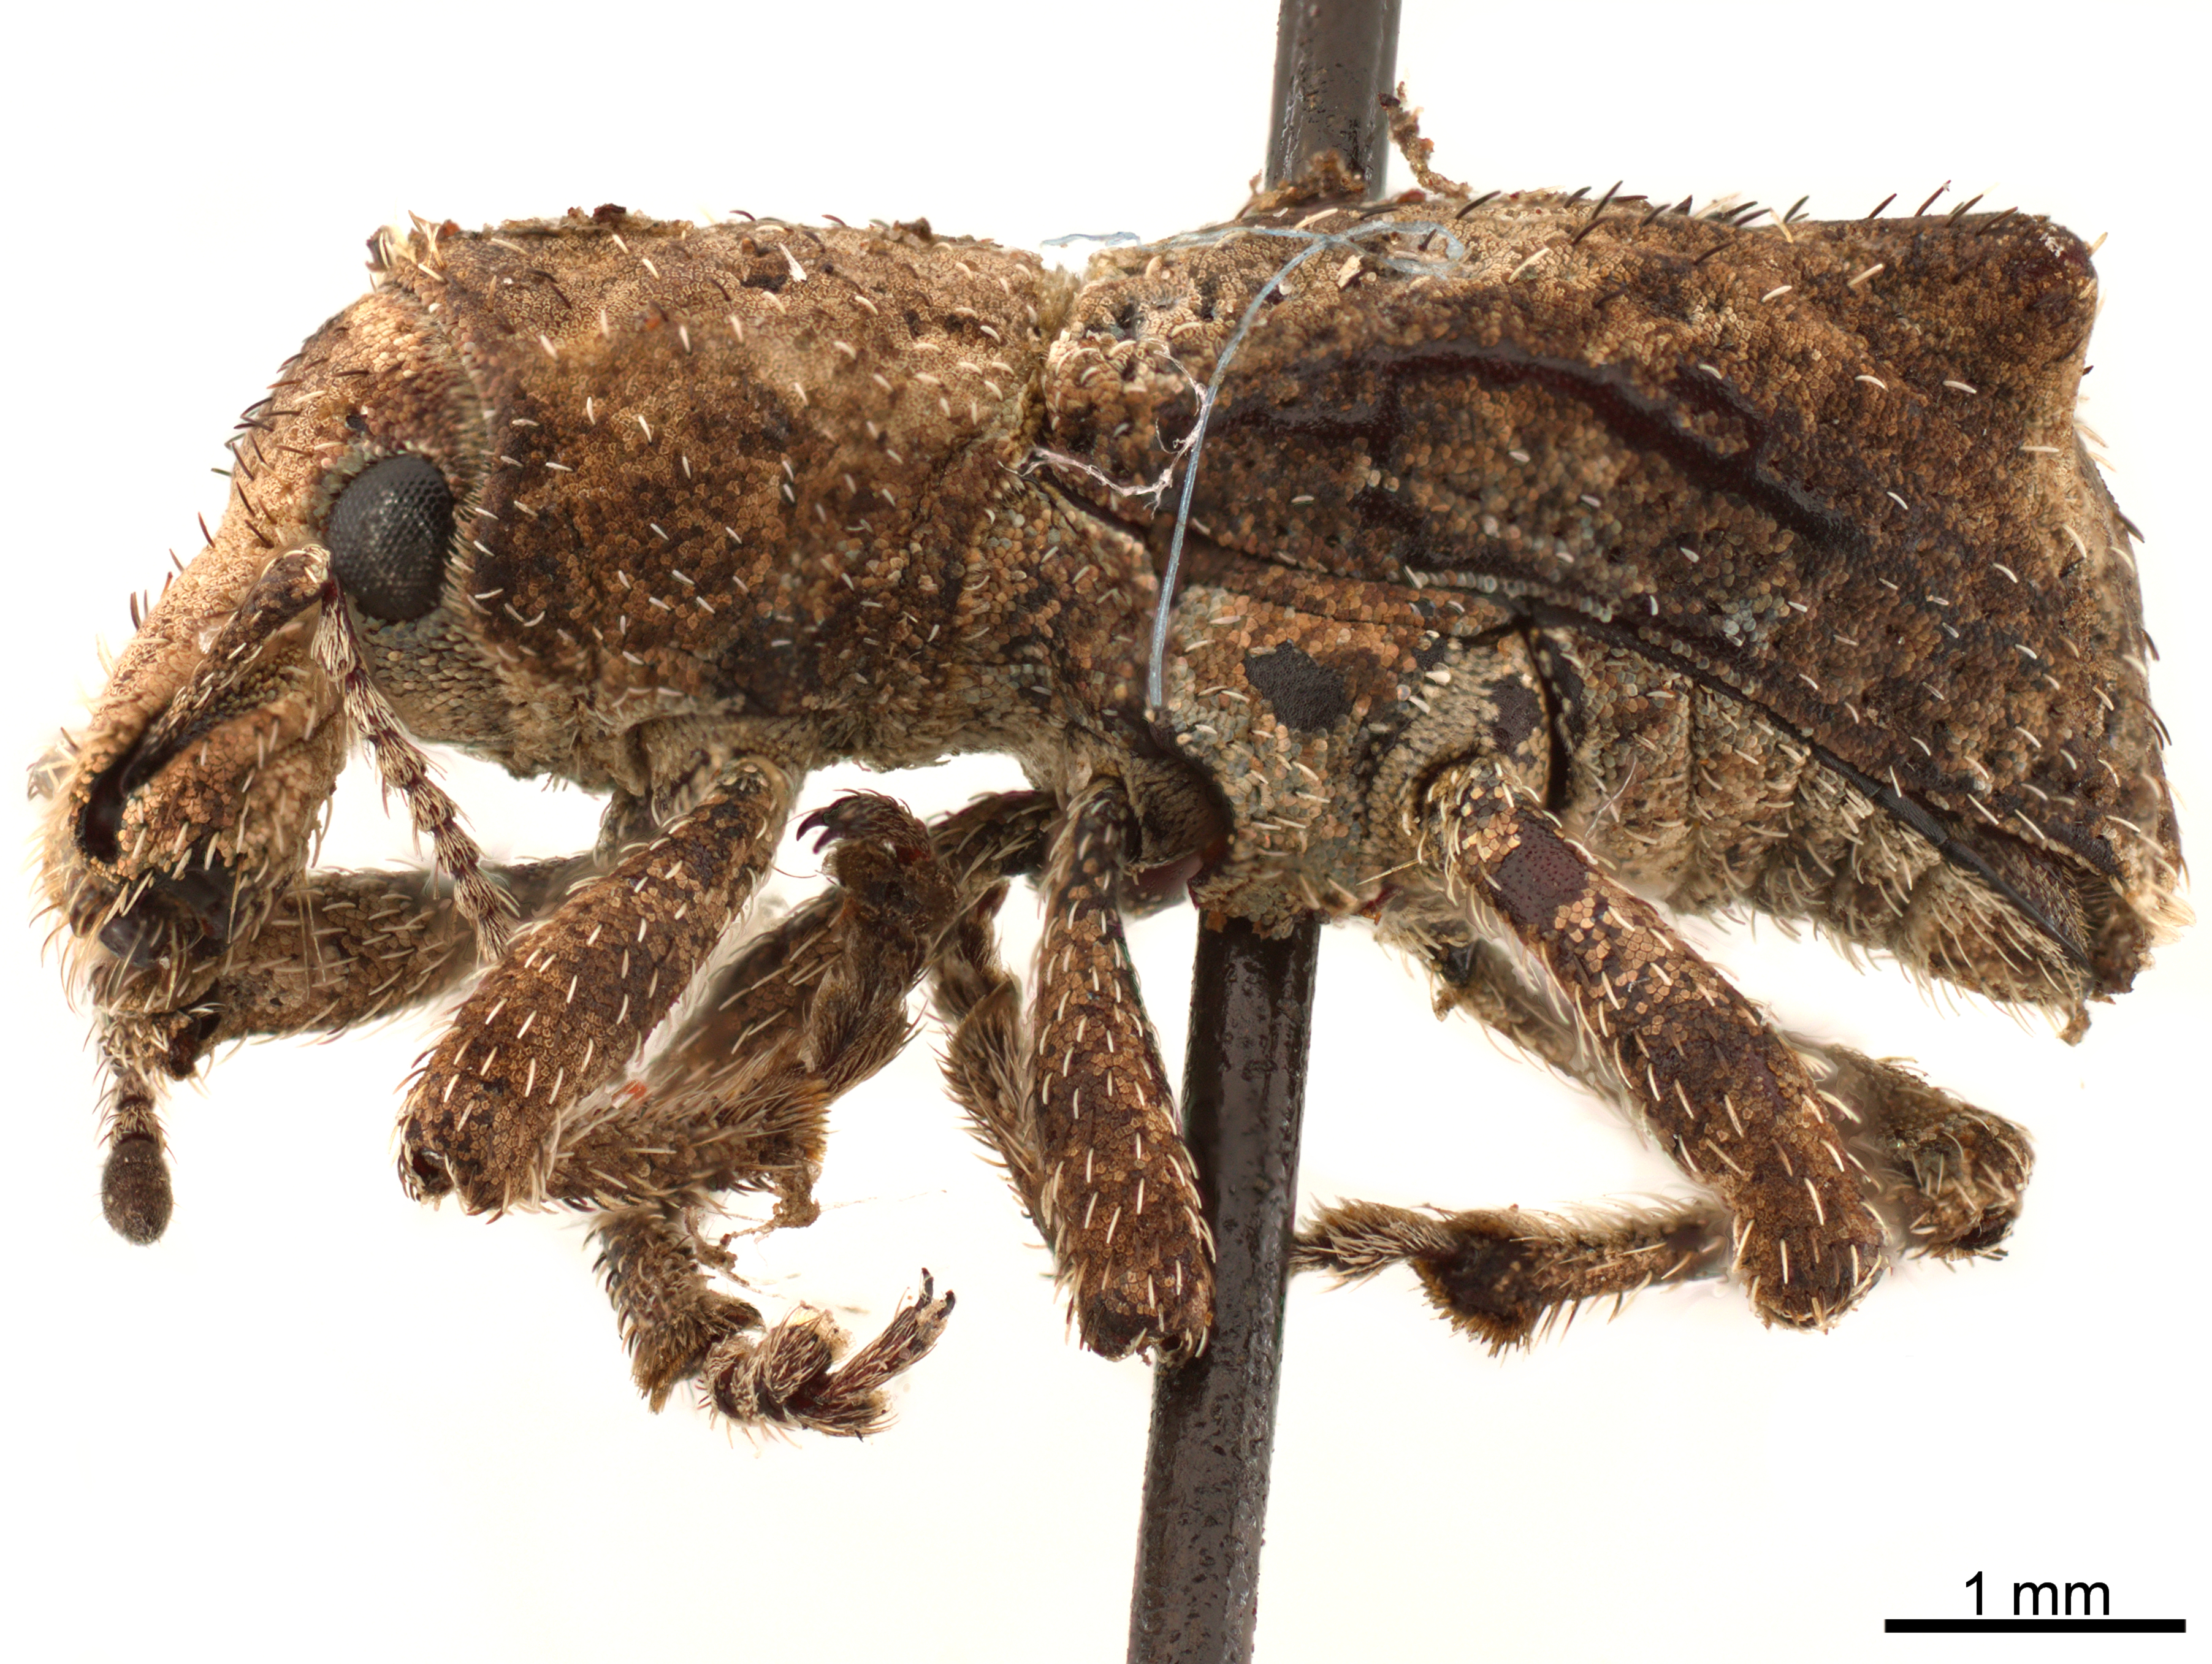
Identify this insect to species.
Geniocremnus chiliensis
